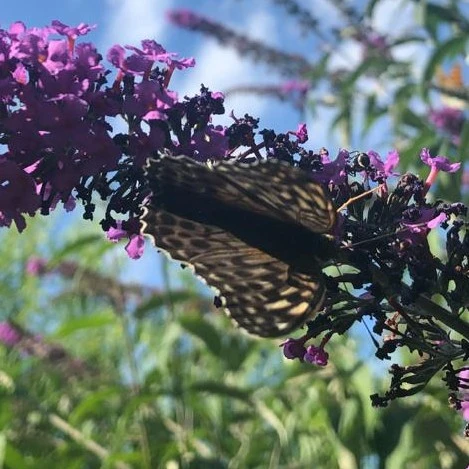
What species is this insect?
Argynnis paphia
